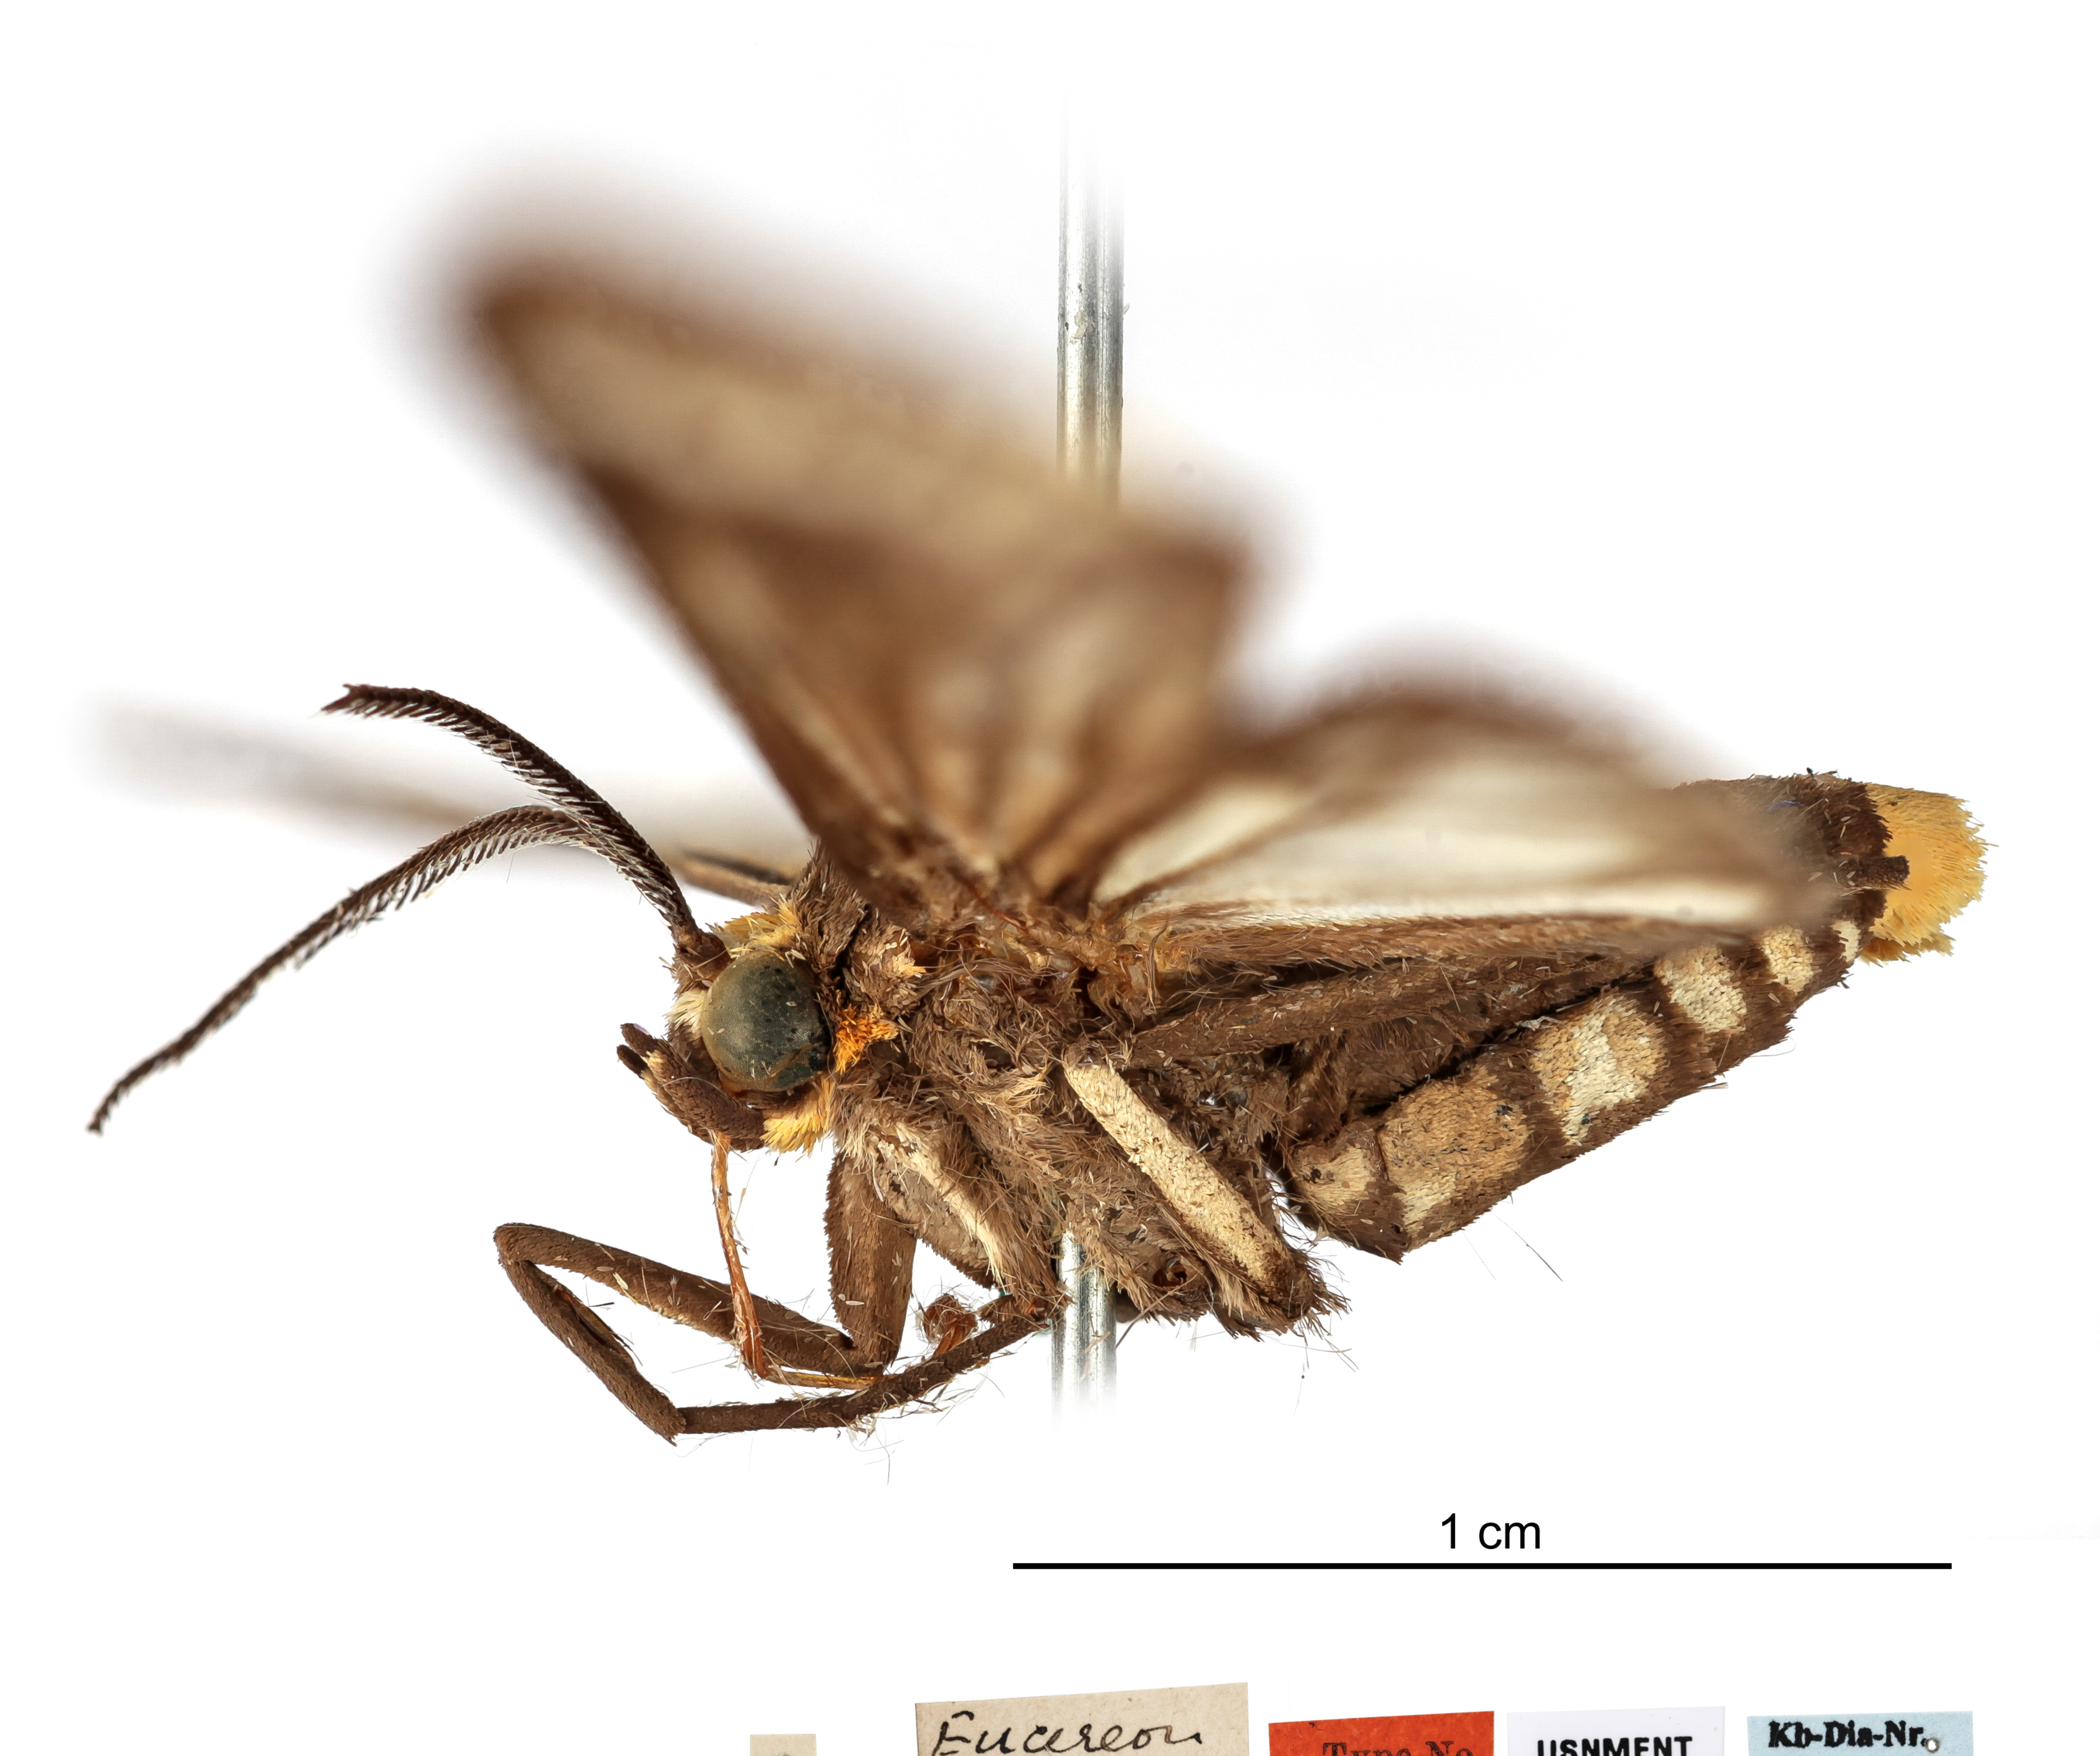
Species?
Eucereon decorum
